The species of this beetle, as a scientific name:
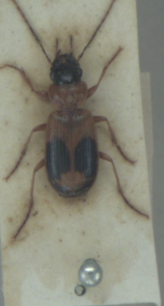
Badister unipustulatus
